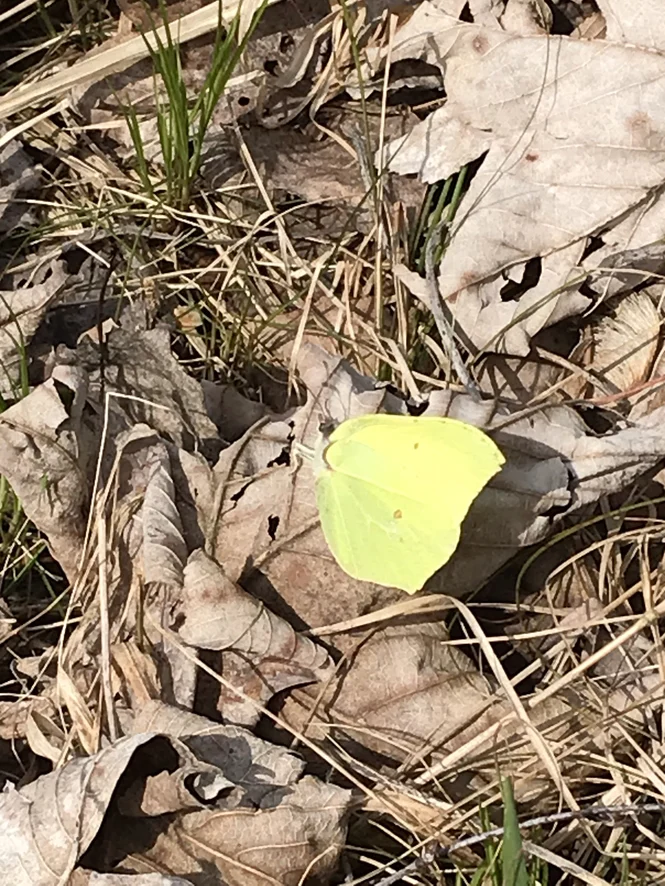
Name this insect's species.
Gonepteryx rhamni
